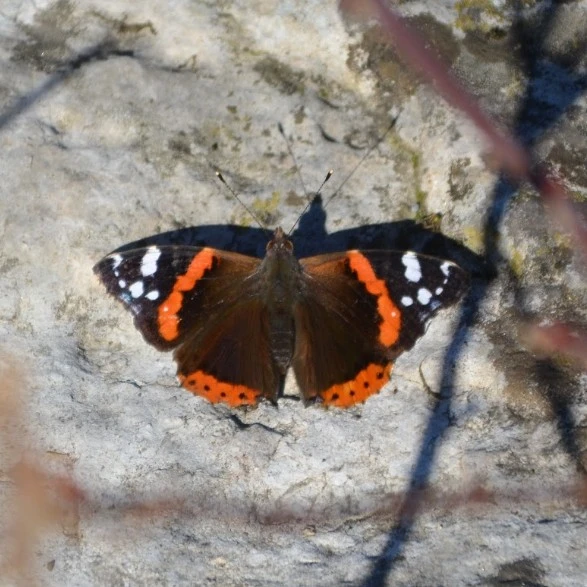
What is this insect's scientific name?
Vanessa atalanta
